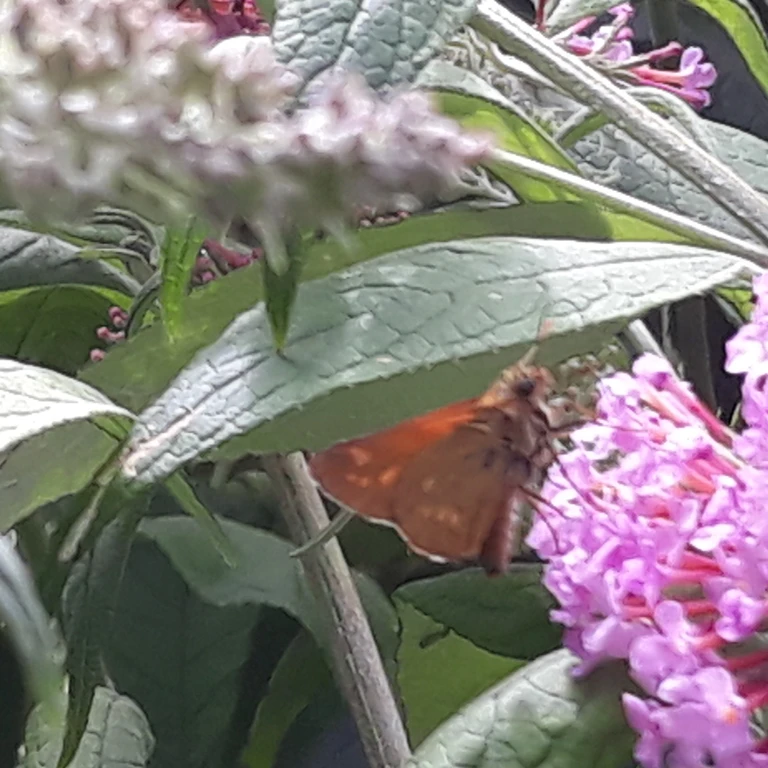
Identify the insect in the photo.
Ochlodes sylvanus (also Ochlodes venata)
